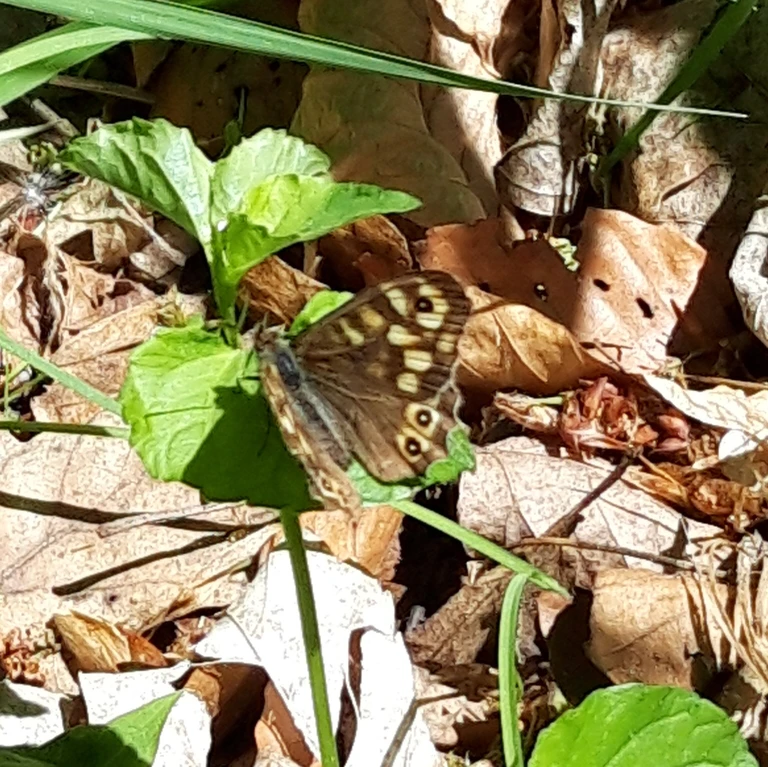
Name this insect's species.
Pararge aegeria
